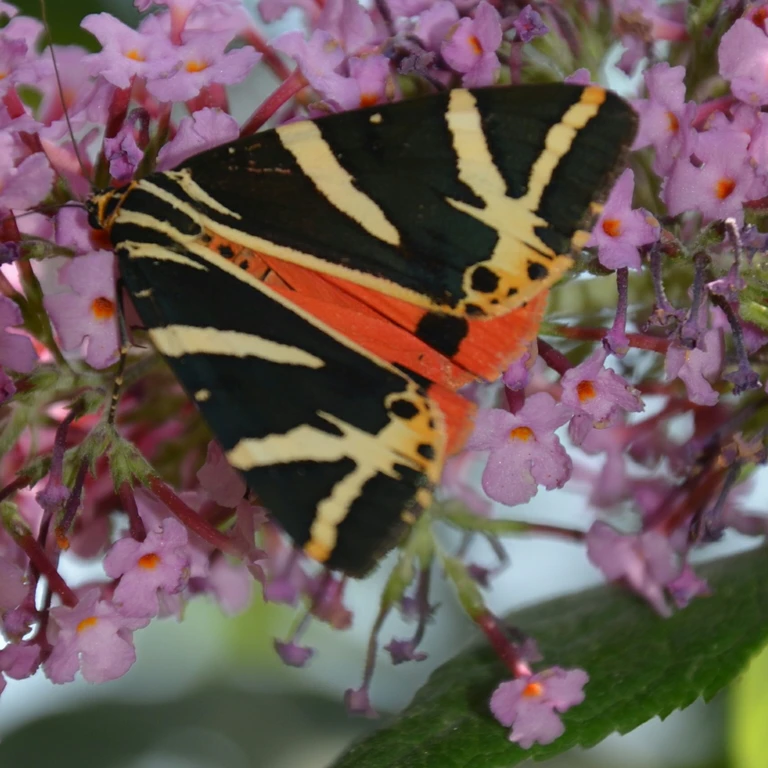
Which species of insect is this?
Euplagia quadripunctaria
